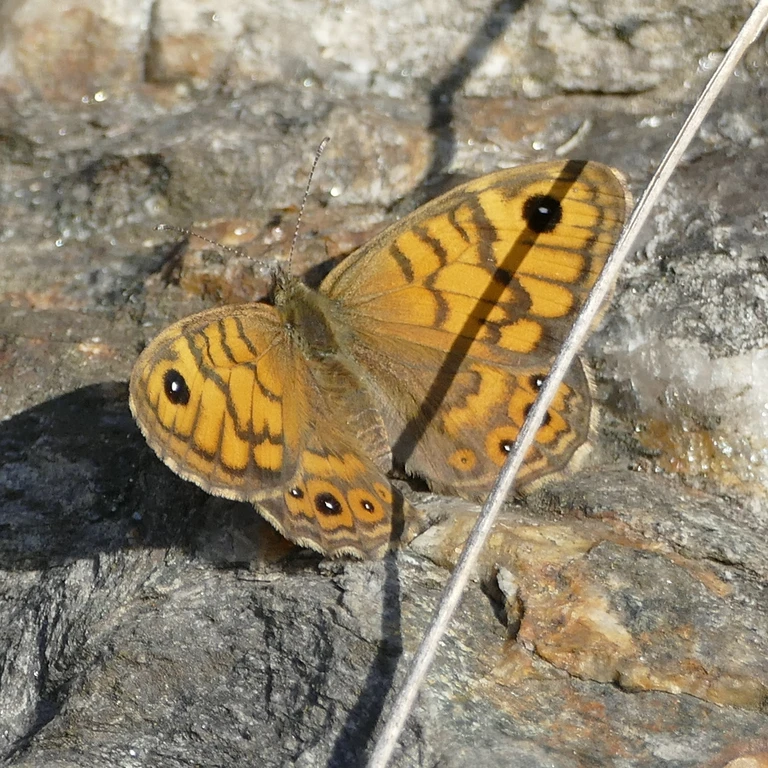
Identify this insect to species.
Lasiommata megera (also Pararge megera)
